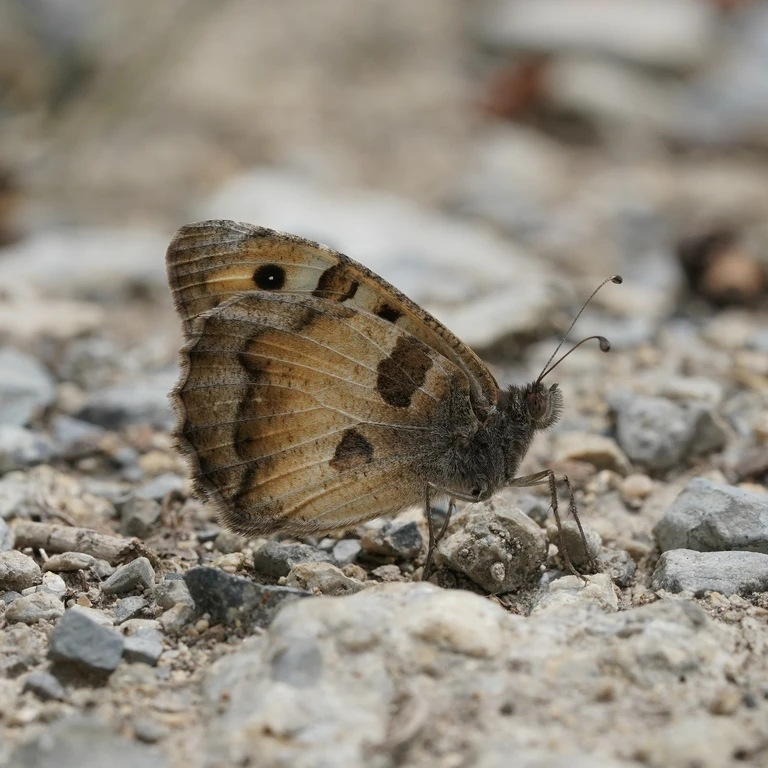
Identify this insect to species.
Chazara briseis (also Satyrus briseis)
